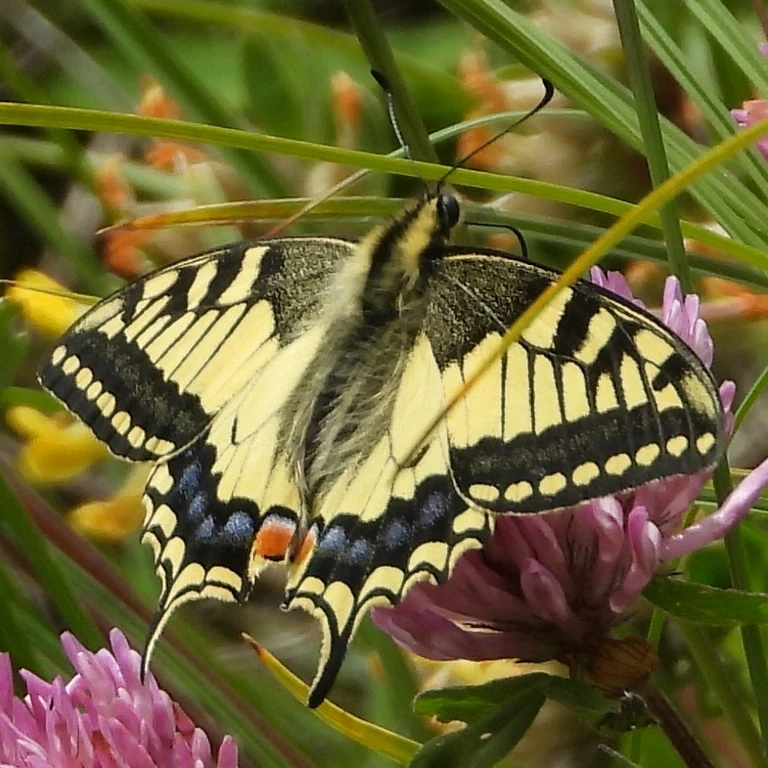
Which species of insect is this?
Papilio machaon
